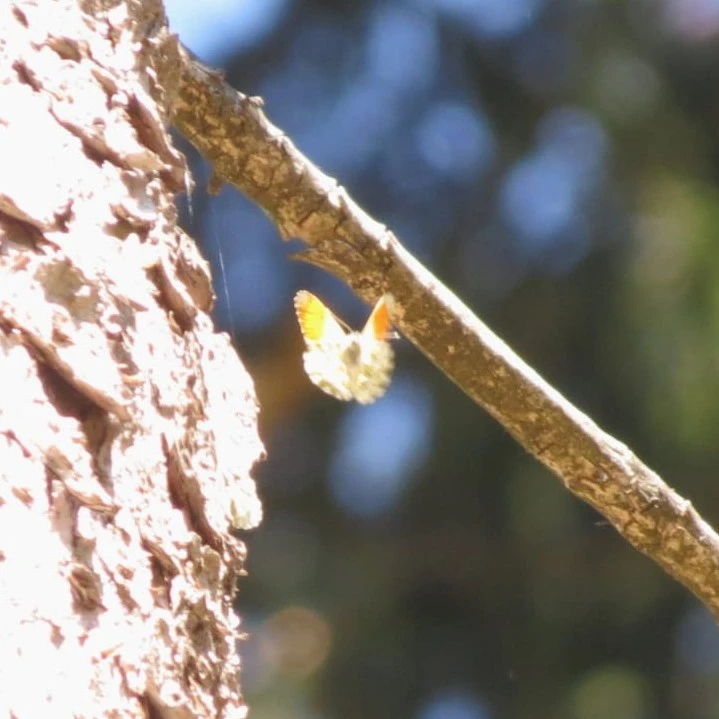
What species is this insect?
Anthocharis cardamines
